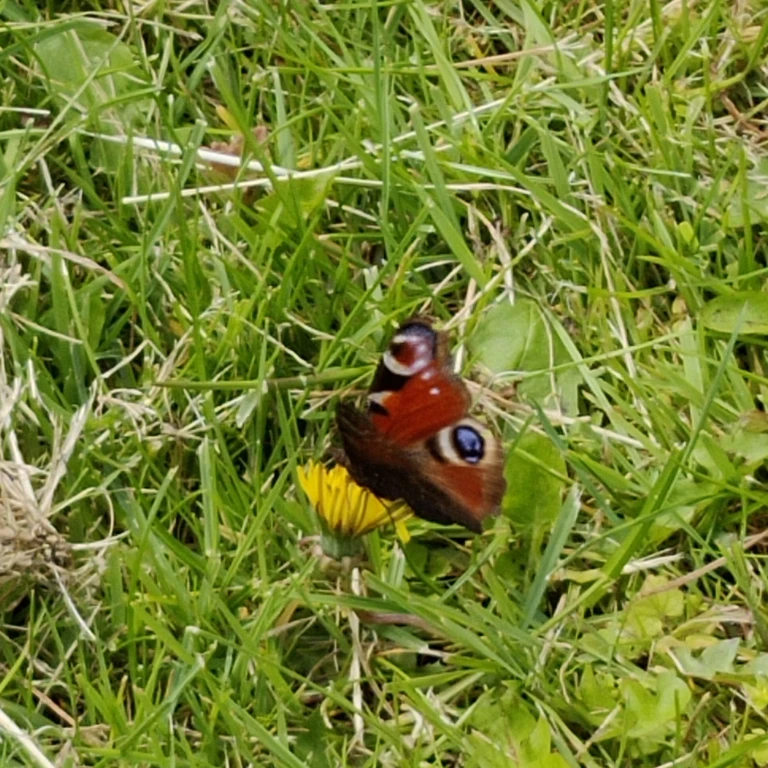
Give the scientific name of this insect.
Aglais io
